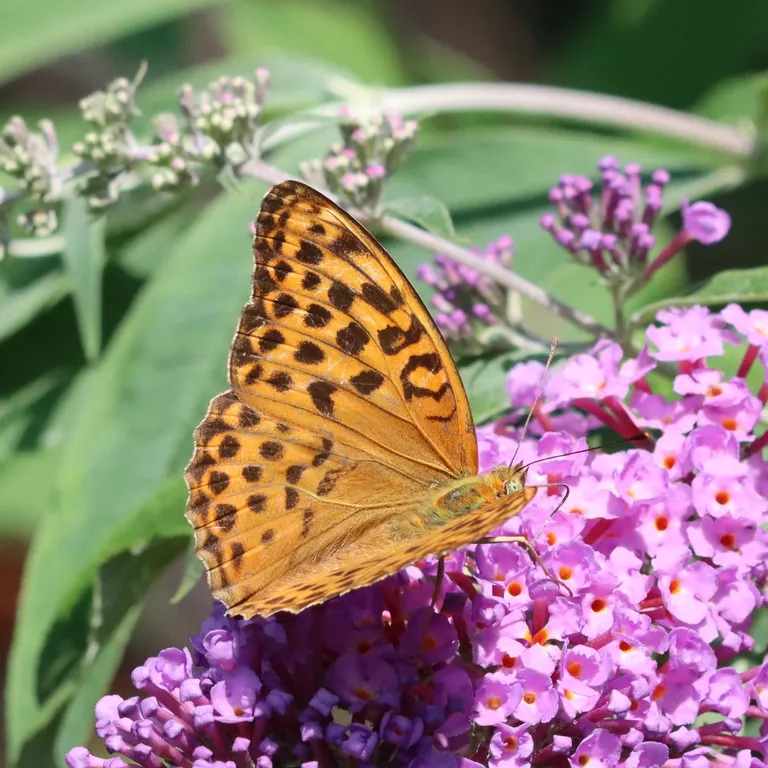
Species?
Argynnis paphia
